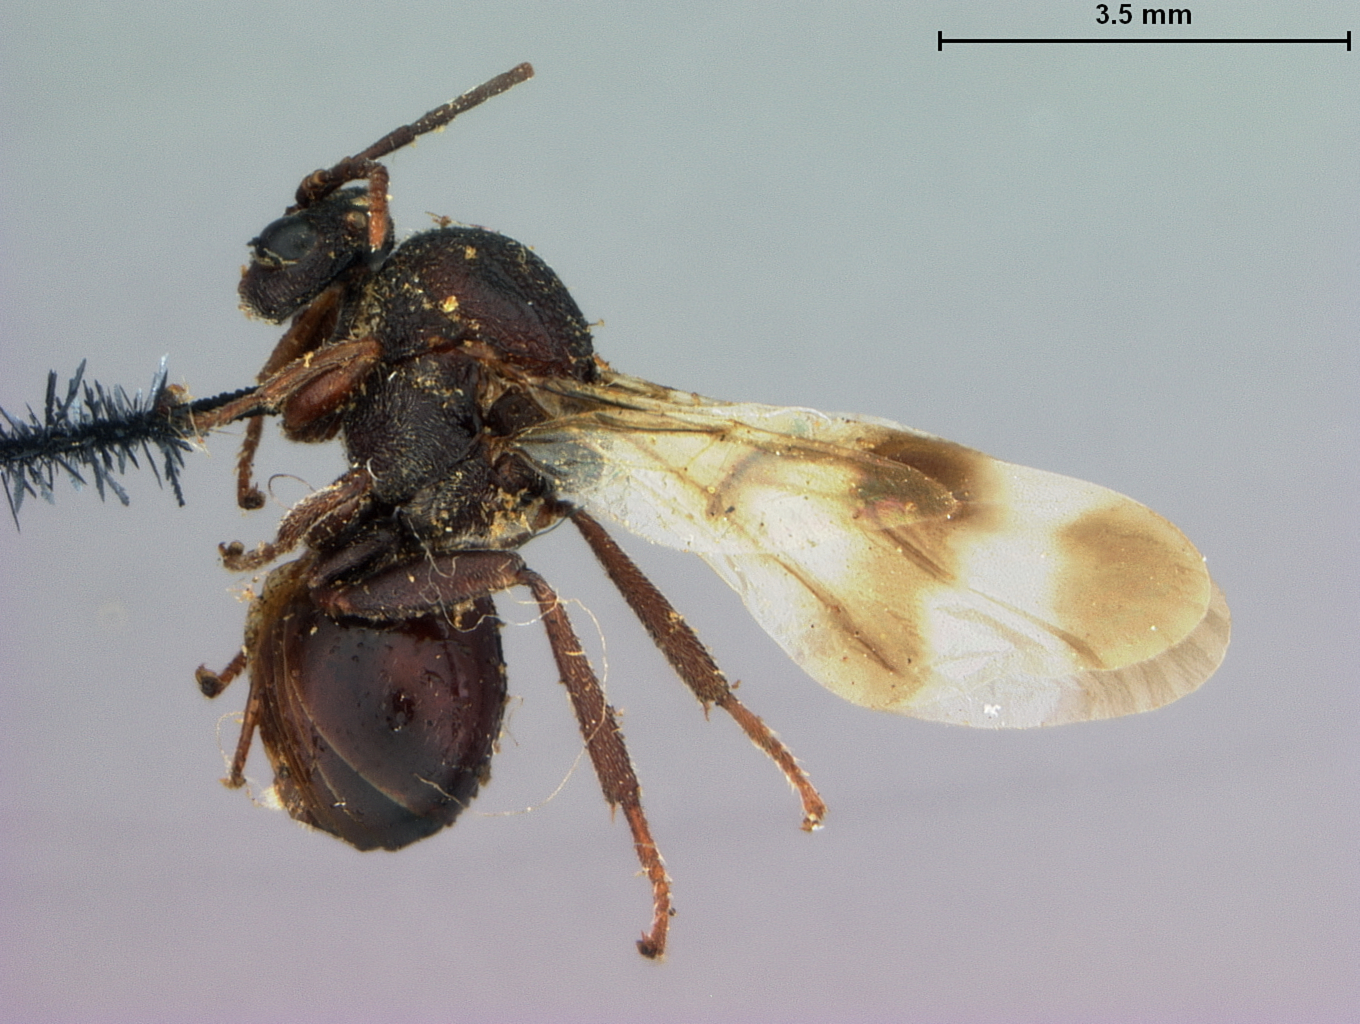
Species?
Amphibolips trizonata
